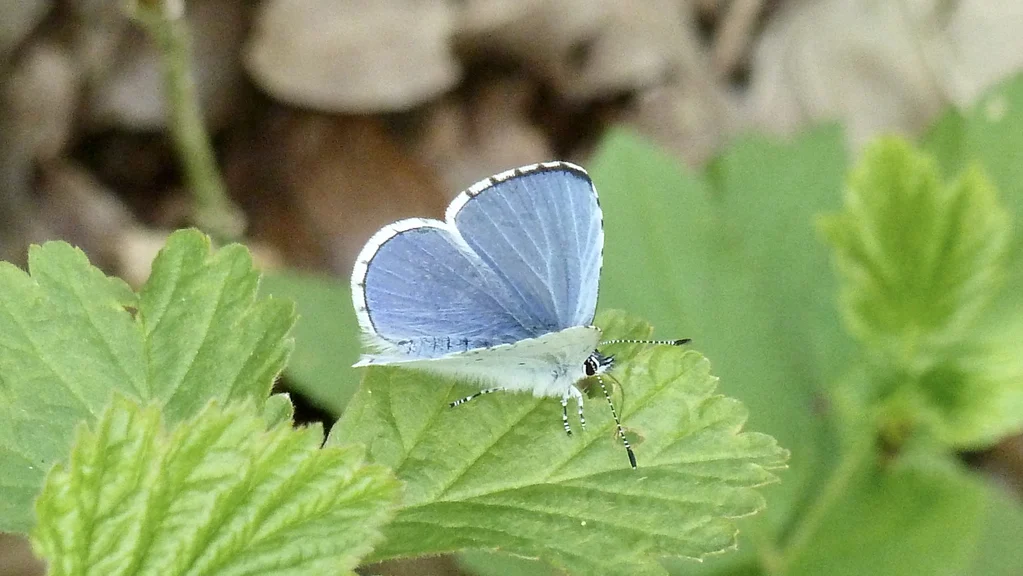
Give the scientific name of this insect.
Celastrina argiolus
